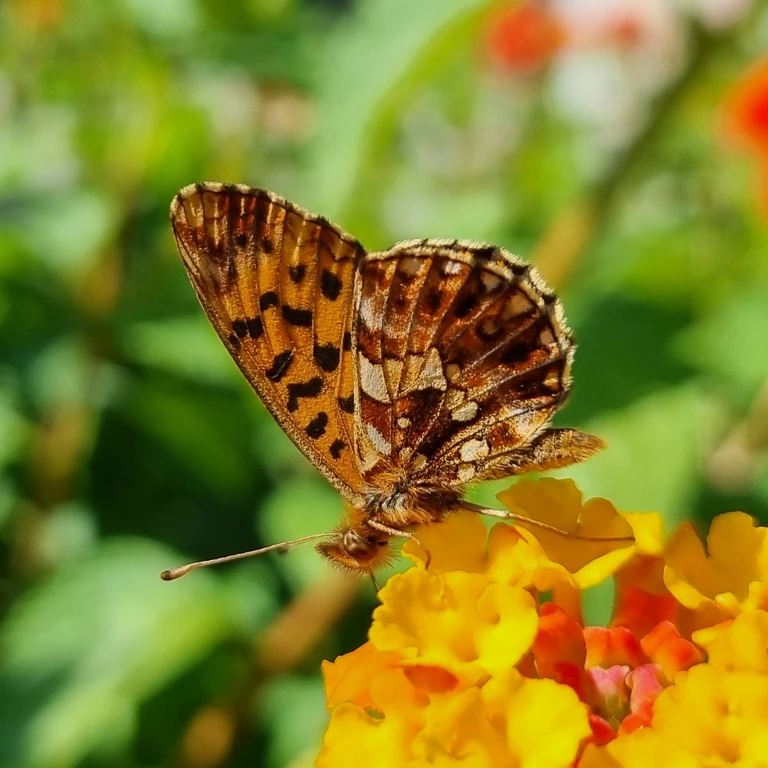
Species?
Boloria dia
